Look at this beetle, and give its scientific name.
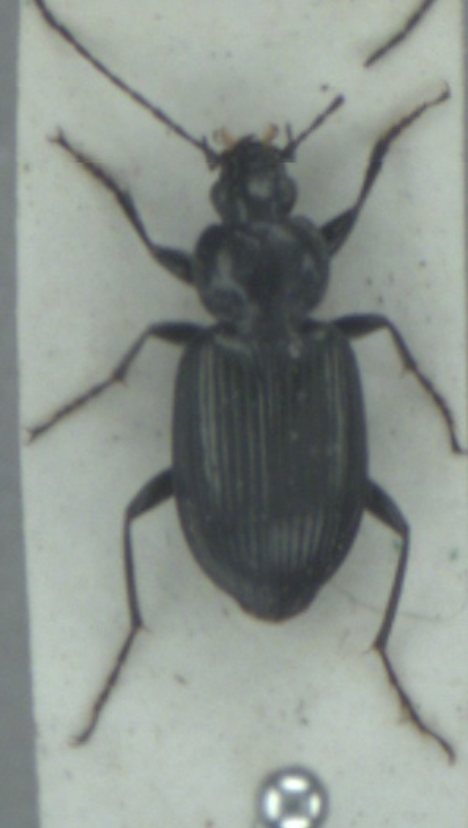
Agonum viduum
